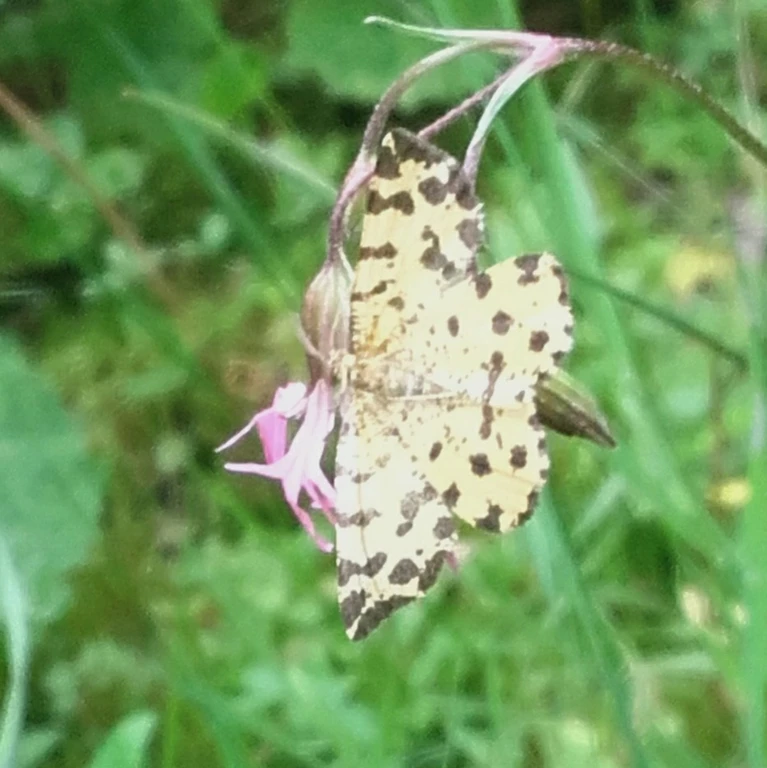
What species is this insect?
Pseudopanthera macularia
